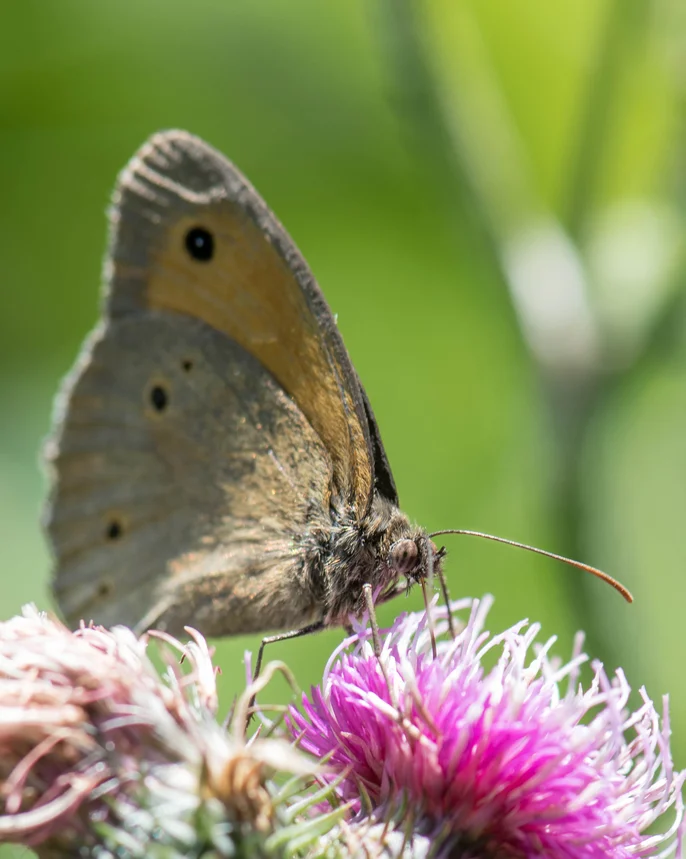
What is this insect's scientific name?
Maniola jurtina
